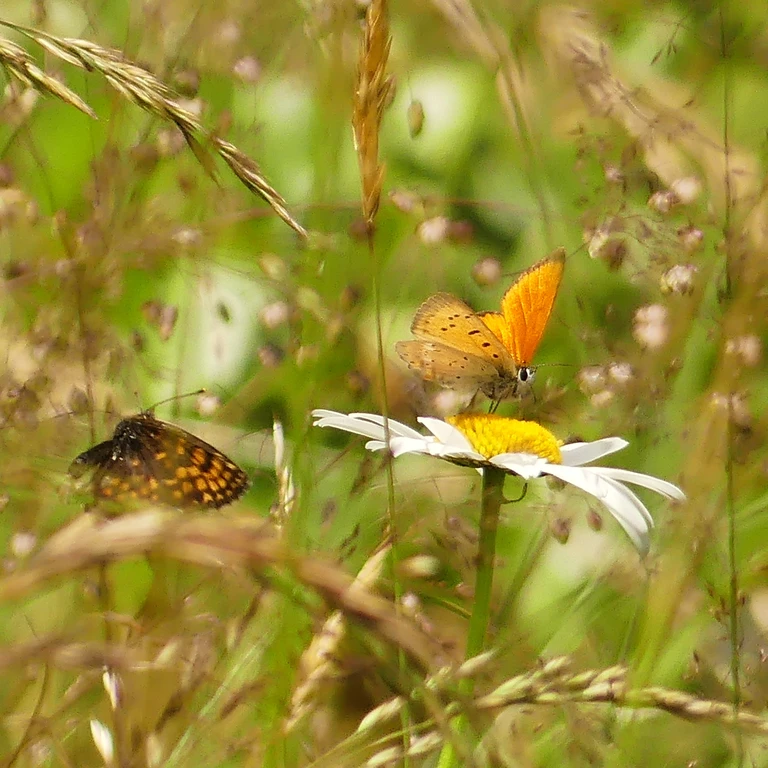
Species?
Lycaena virgaureae
